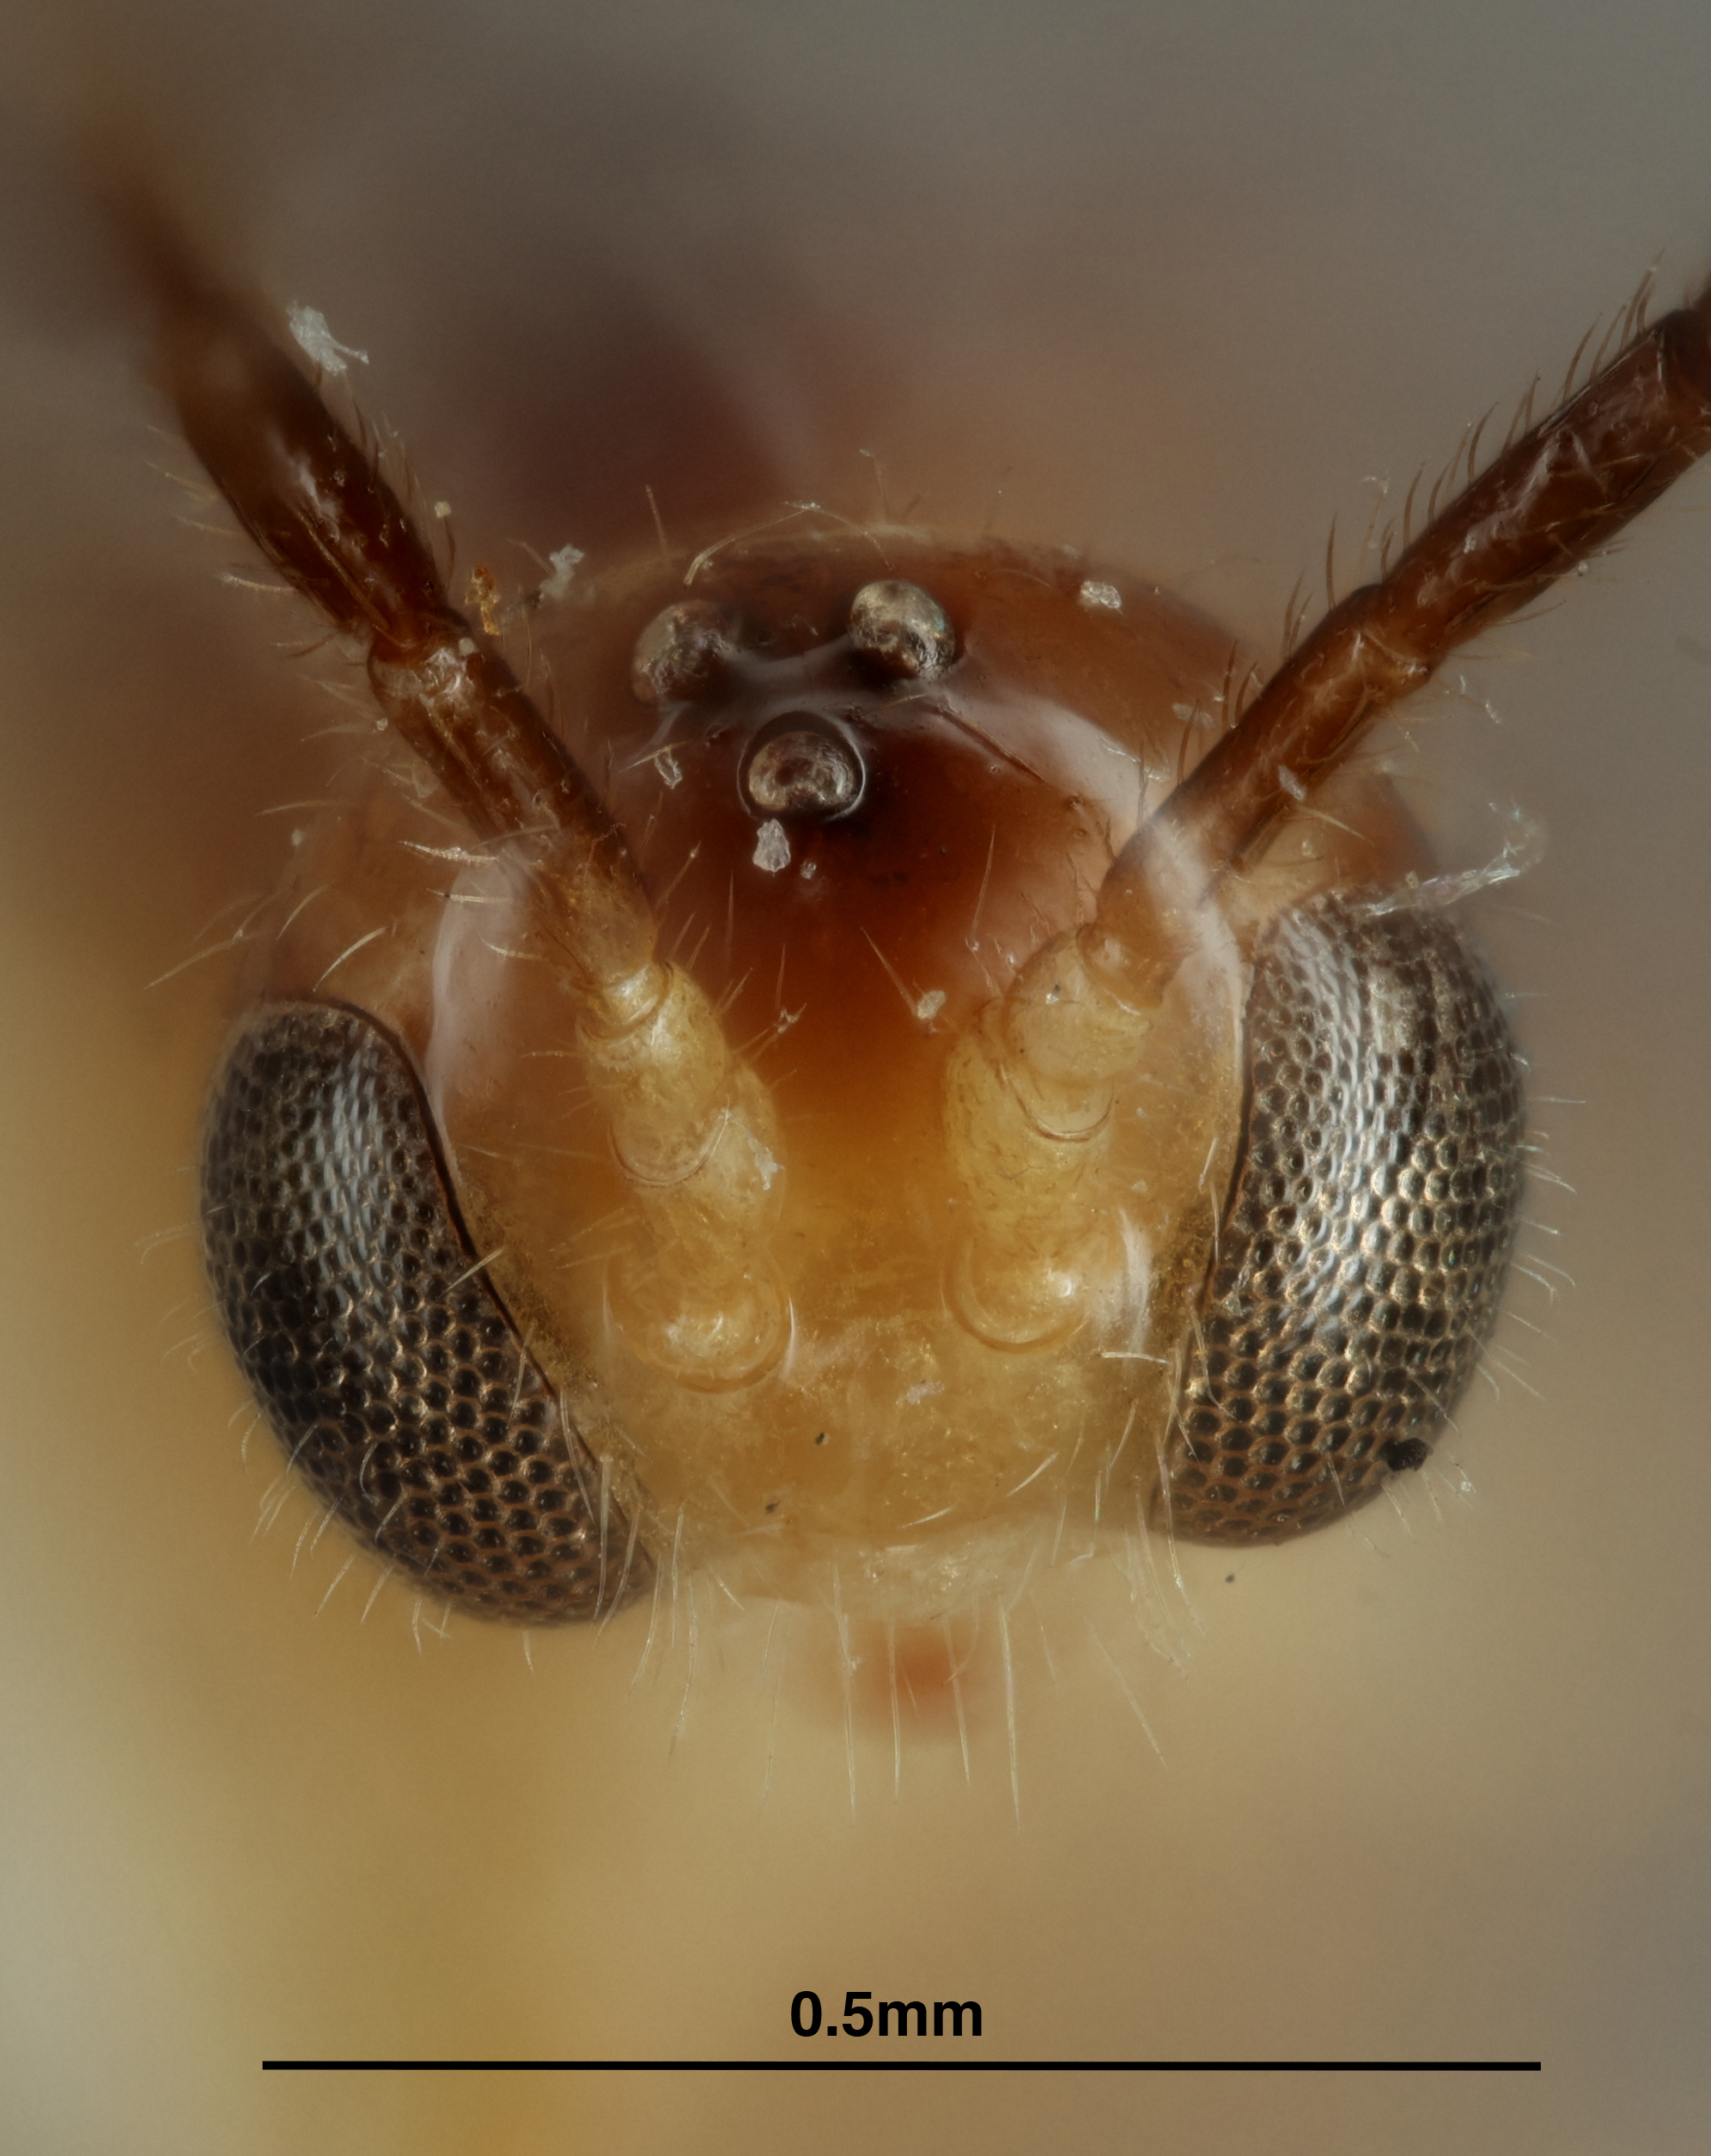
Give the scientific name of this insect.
Trioxys carionatus
